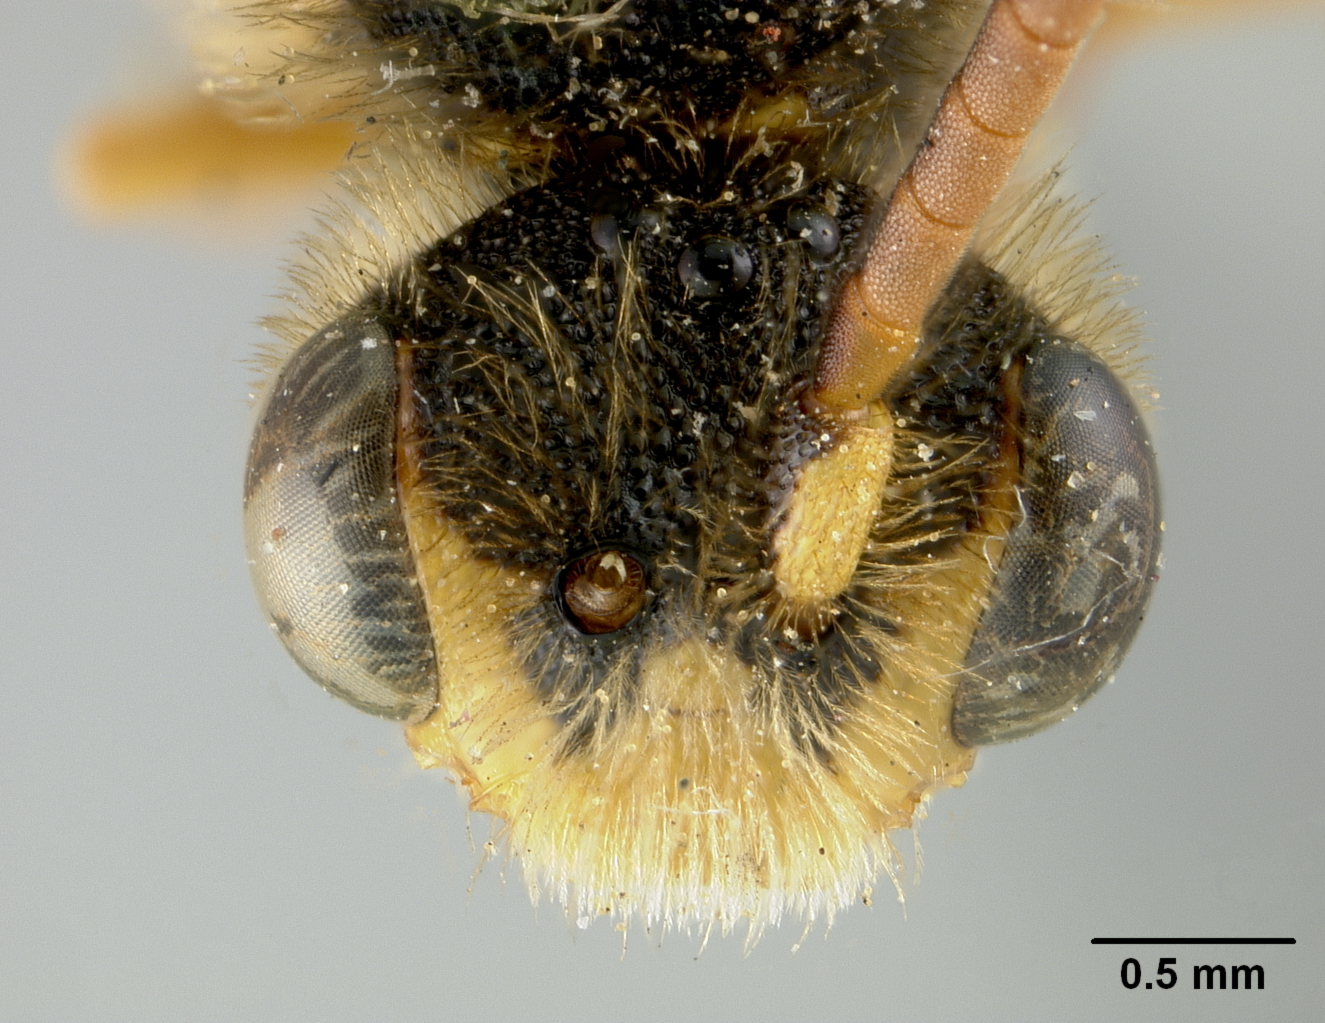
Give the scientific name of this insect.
Nomada subsimilis
